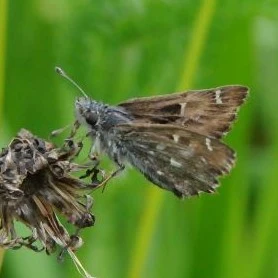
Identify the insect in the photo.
Carcharodus alceae
